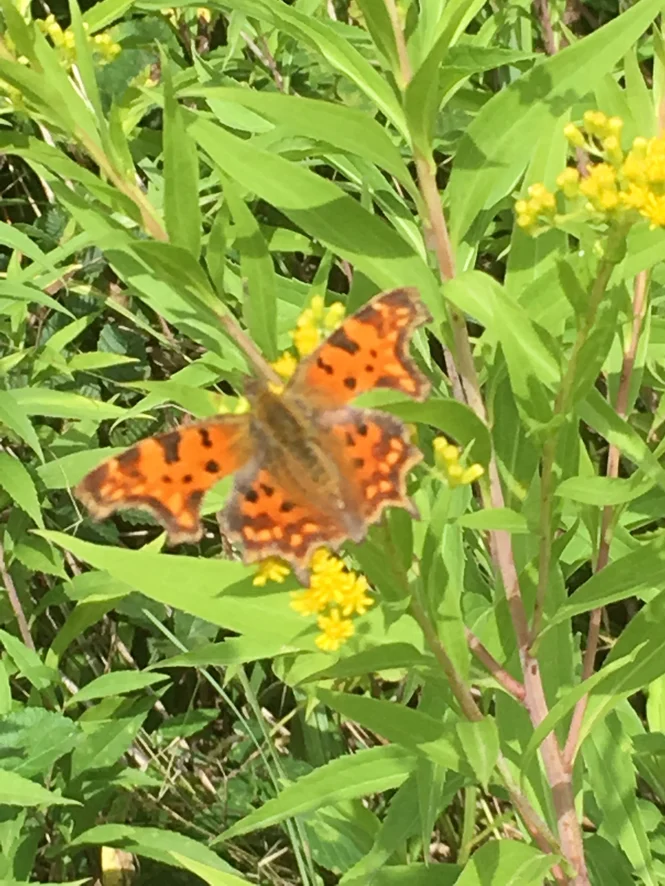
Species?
Polygonia c-album
